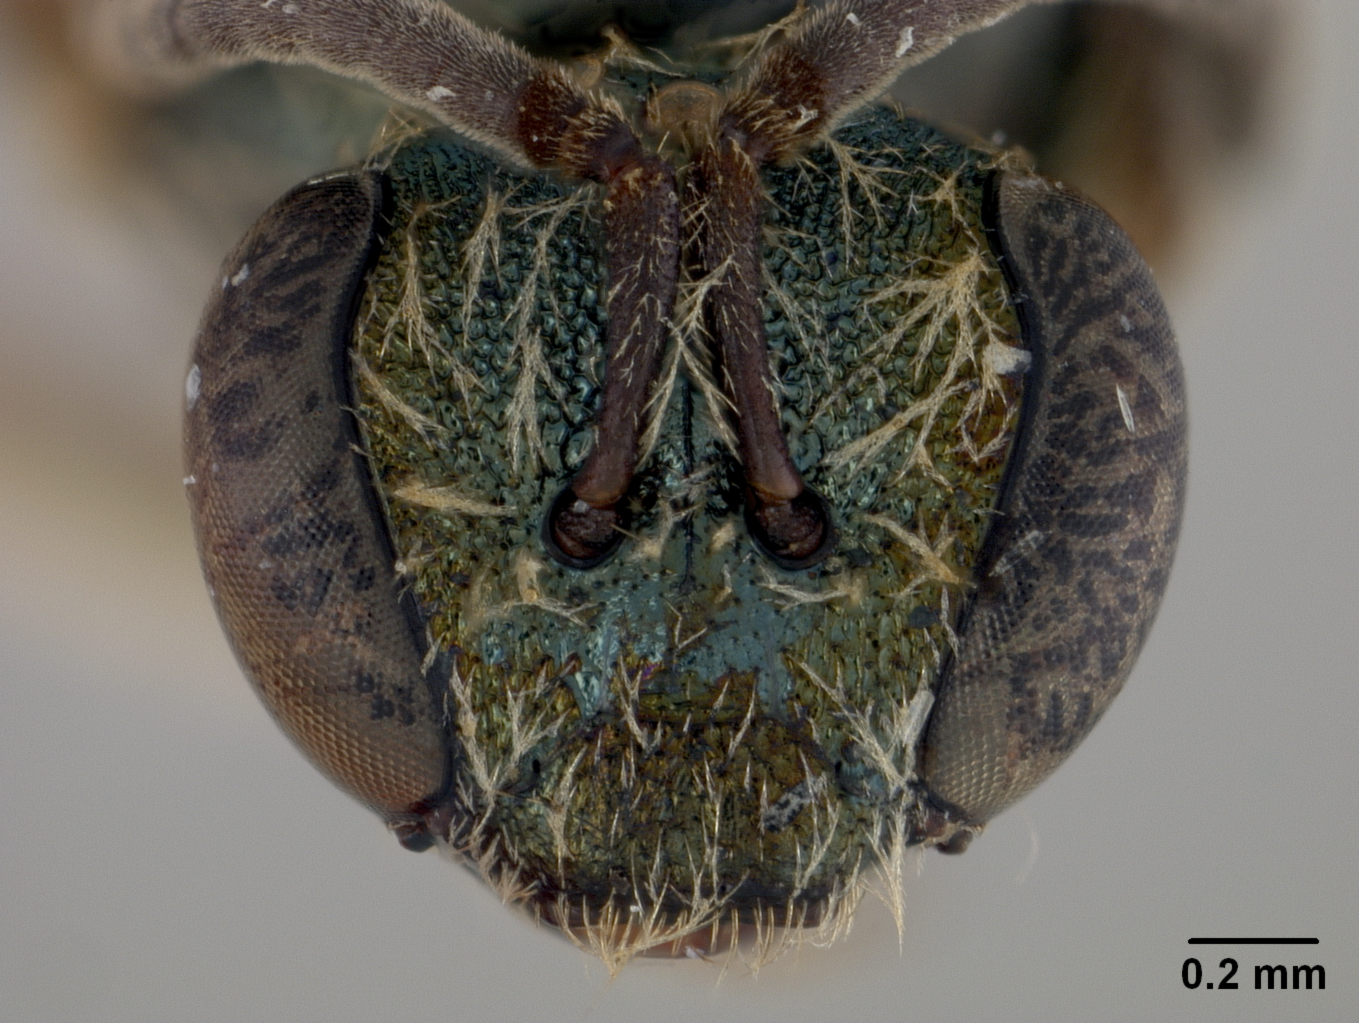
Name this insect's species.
Halictus cyanescens
